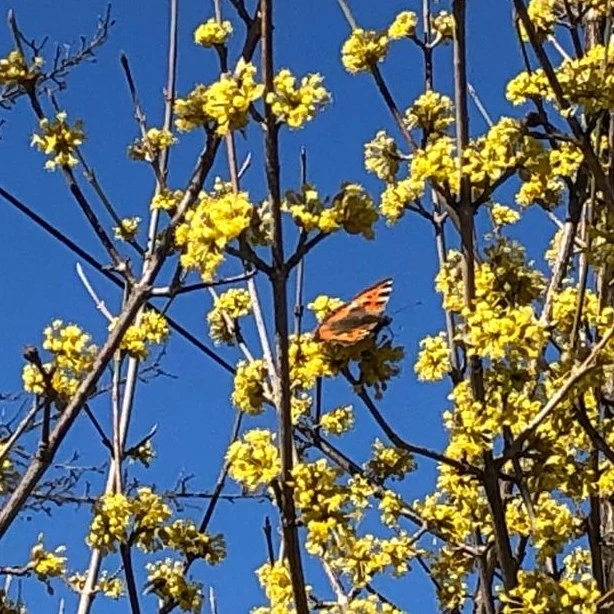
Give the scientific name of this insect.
Aglais urticae
